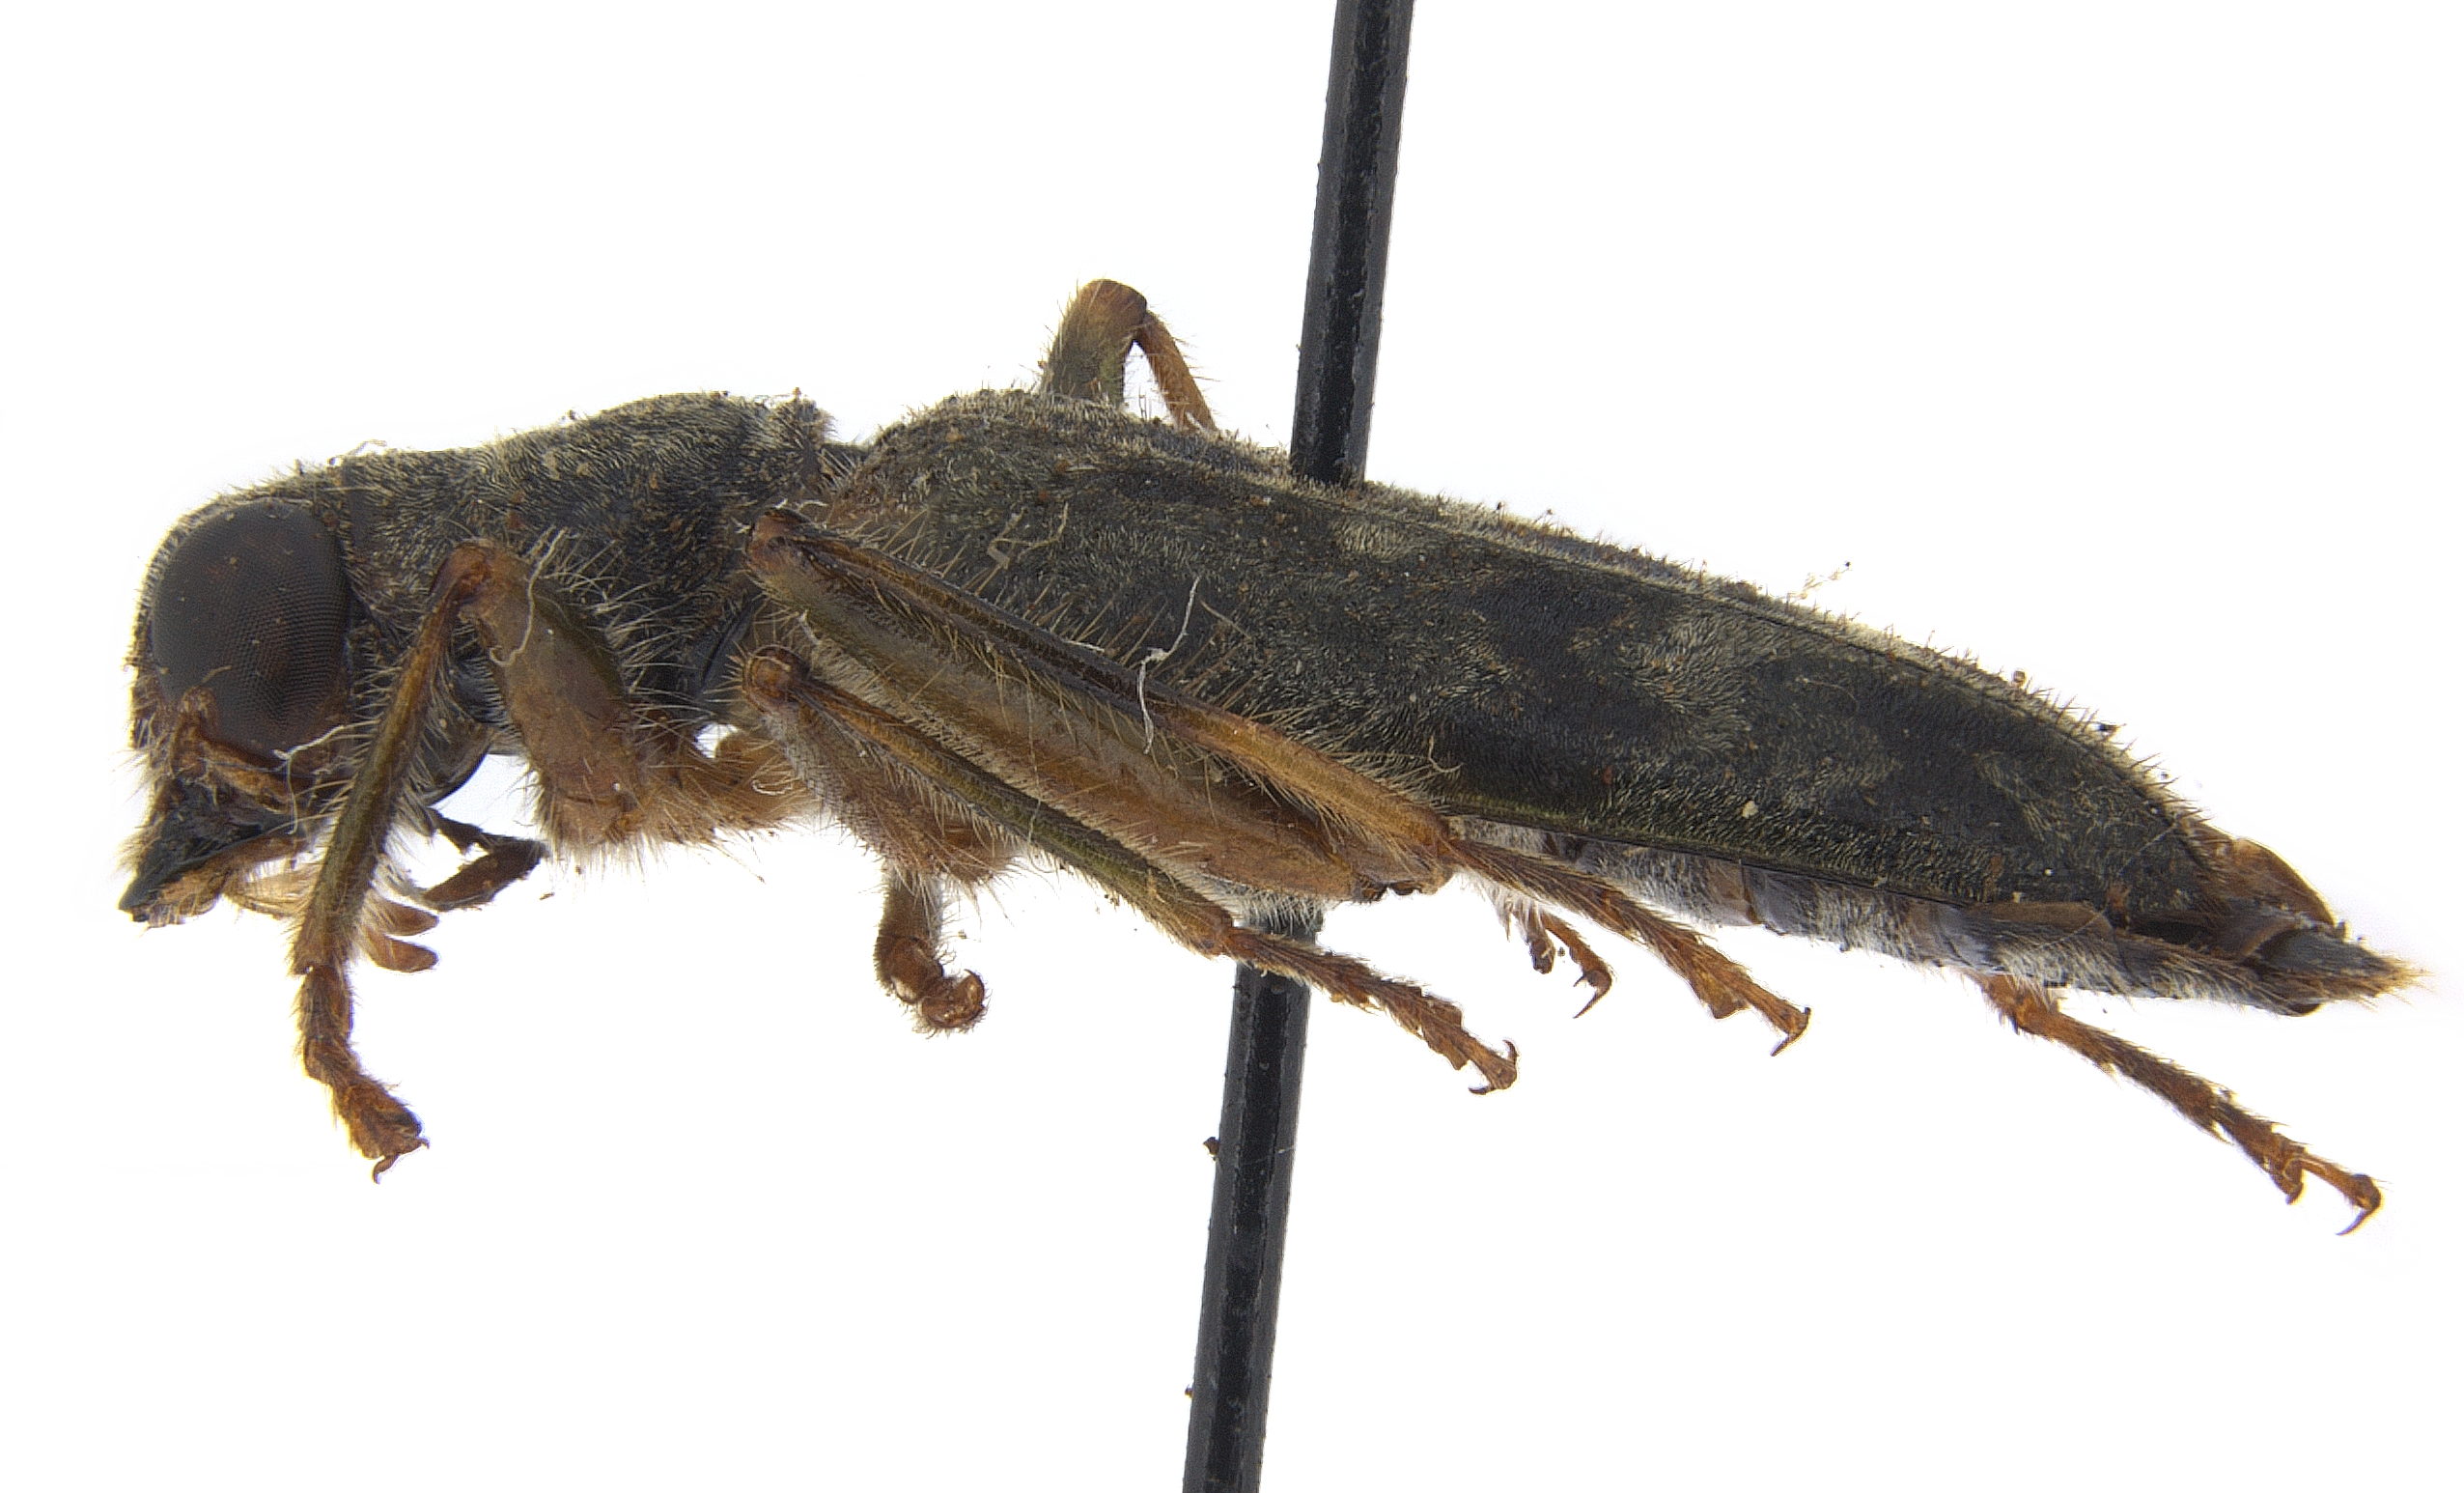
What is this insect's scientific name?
Omadius semicarinatus
